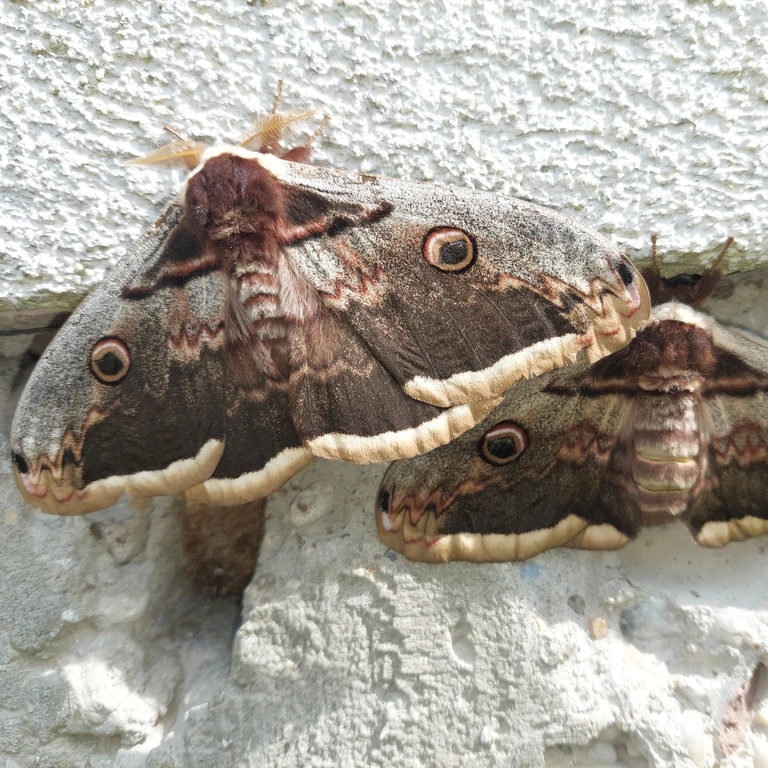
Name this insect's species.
Saturnia pyri
